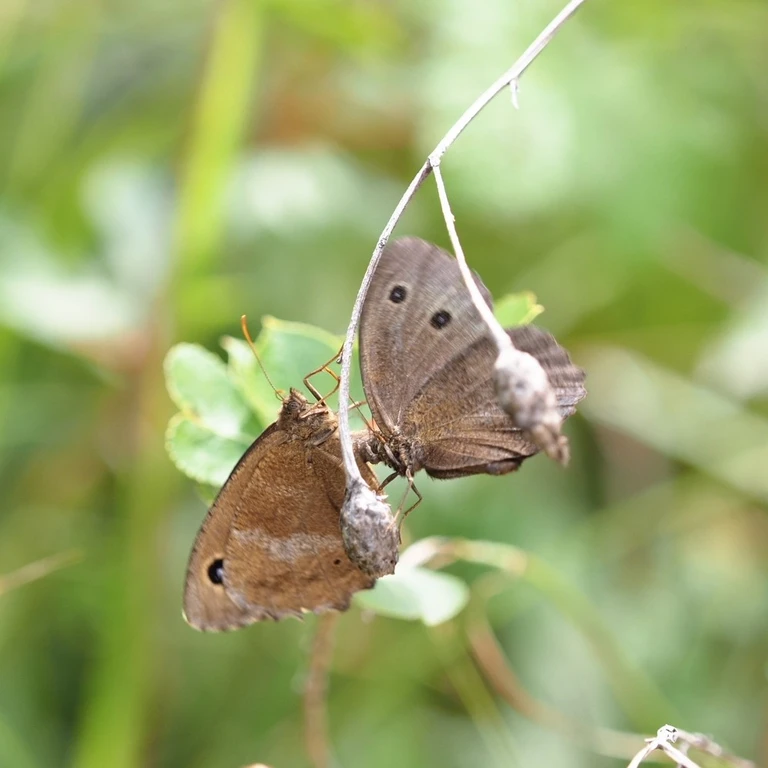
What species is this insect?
Minois dryas
